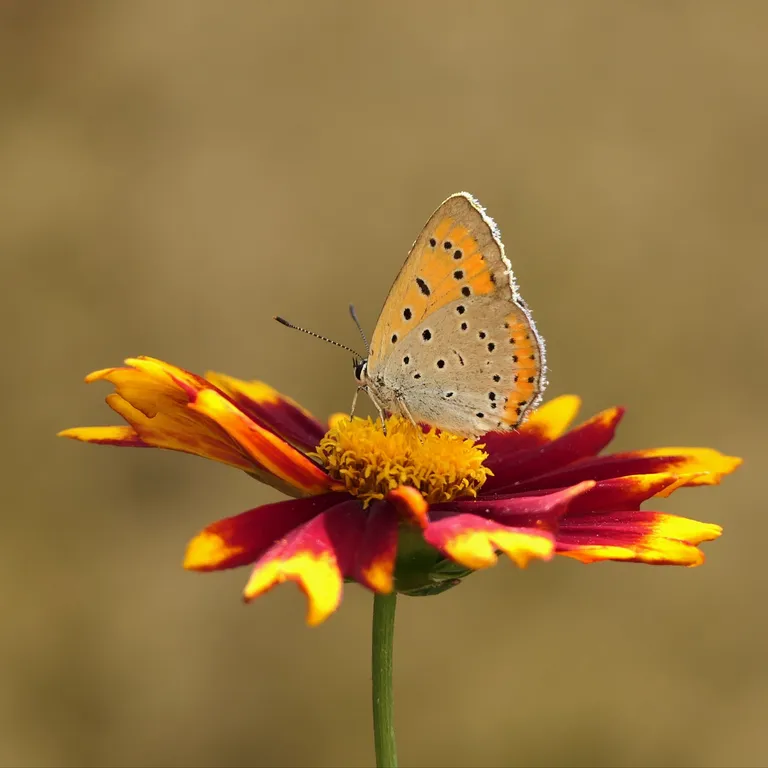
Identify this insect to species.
Lycaena dispar
